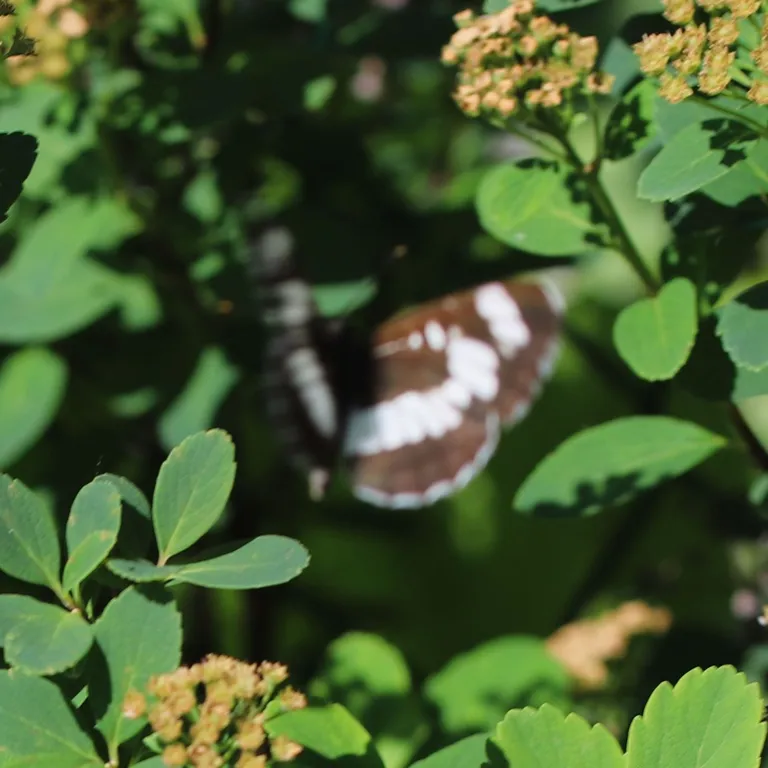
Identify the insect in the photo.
Neptis rivularis
